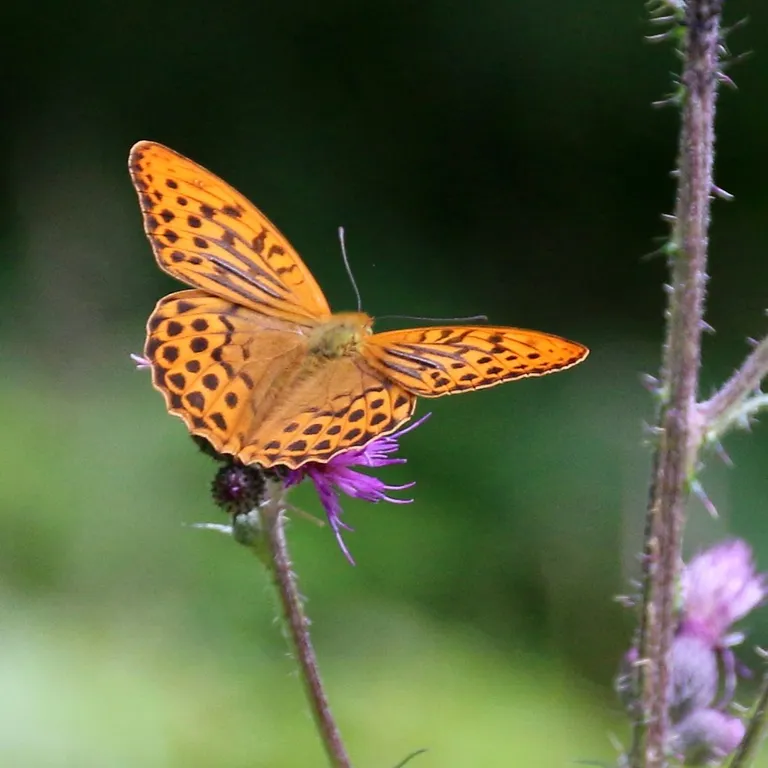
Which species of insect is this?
Argynnis paphia
